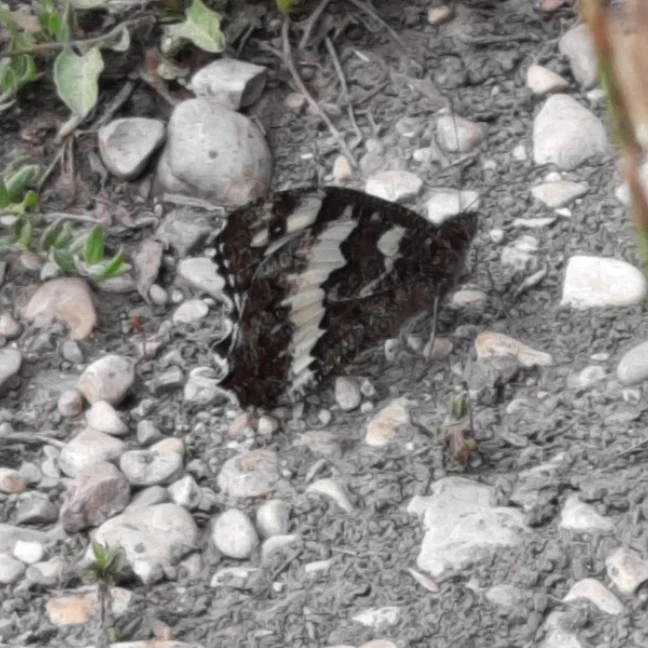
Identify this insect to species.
Brintesia circe
